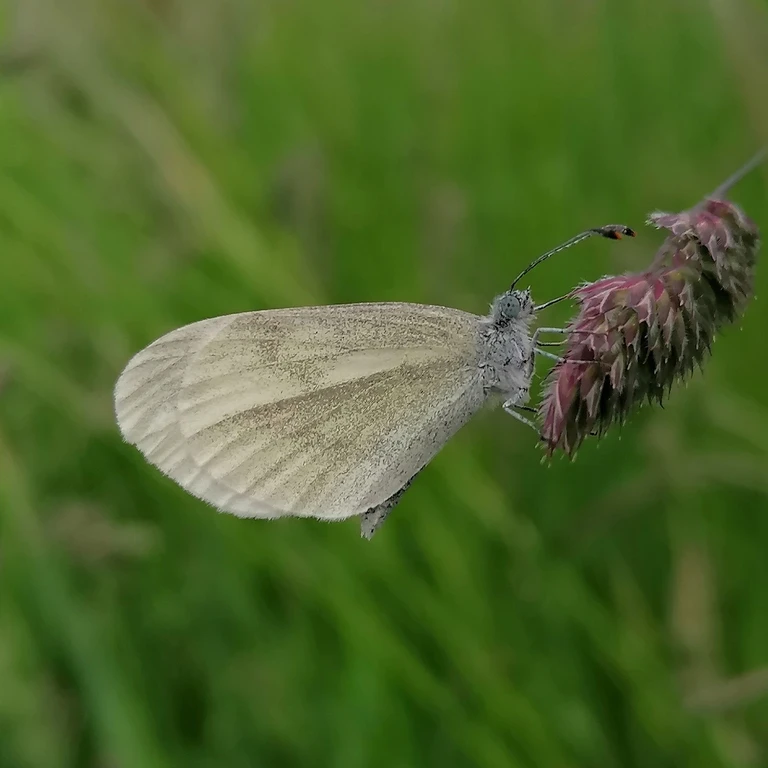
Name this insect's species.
Leptidea sinapis/juvernica
